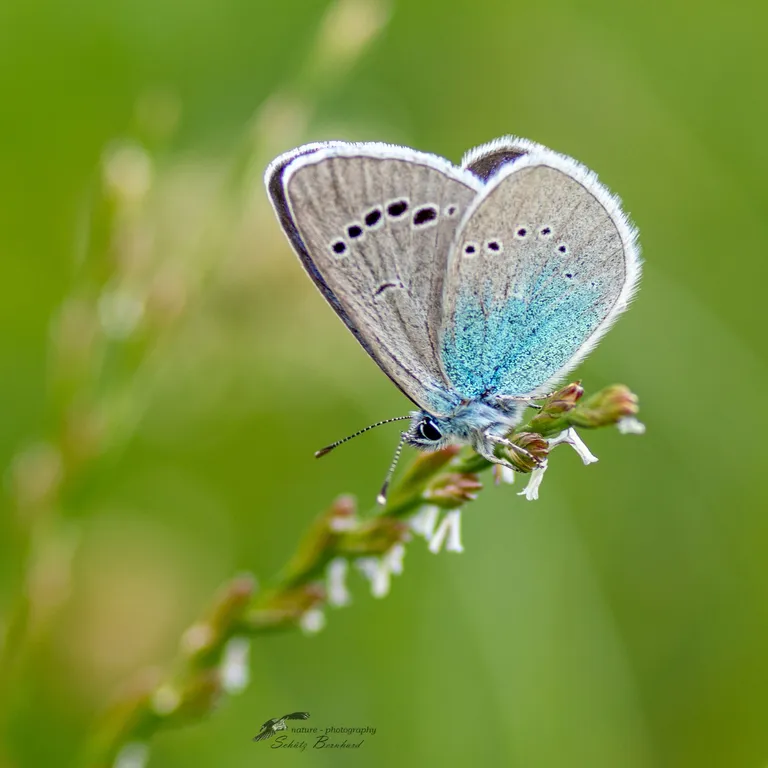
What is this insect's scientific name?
Glaucopsyche alexis
